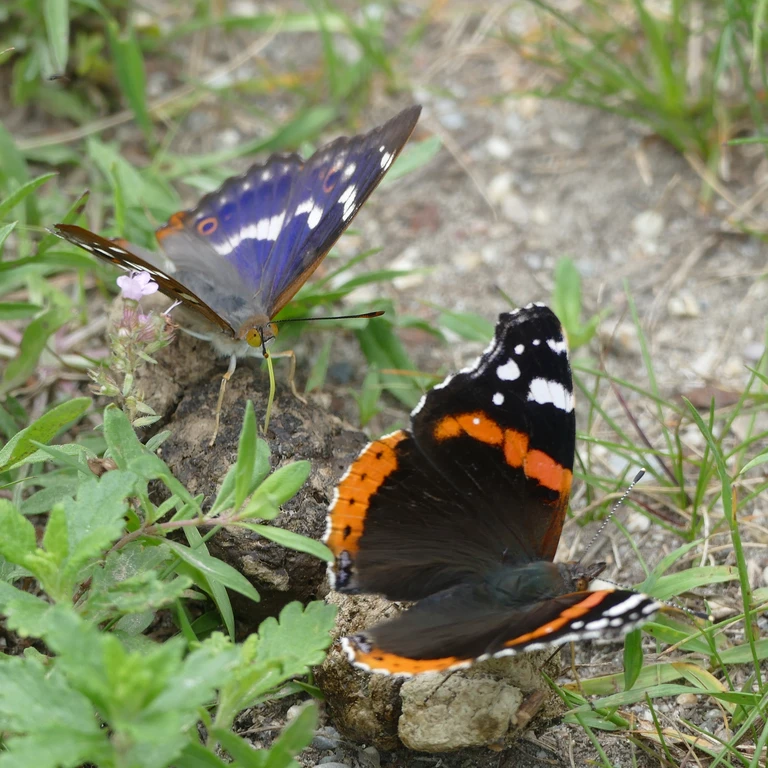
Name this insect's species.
Vanessa atalanta
